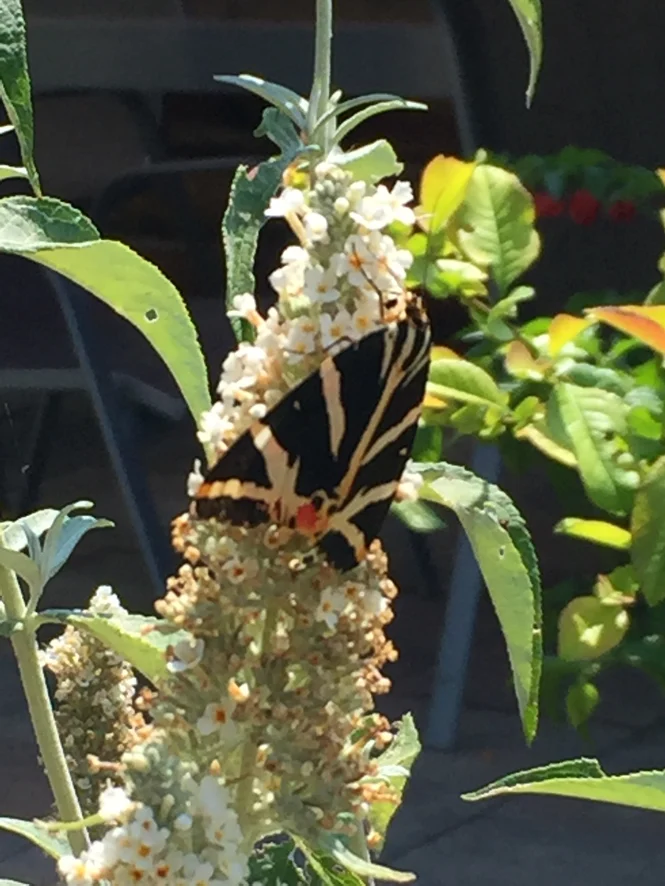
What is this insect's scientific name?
Euplagia quadripunctaria
